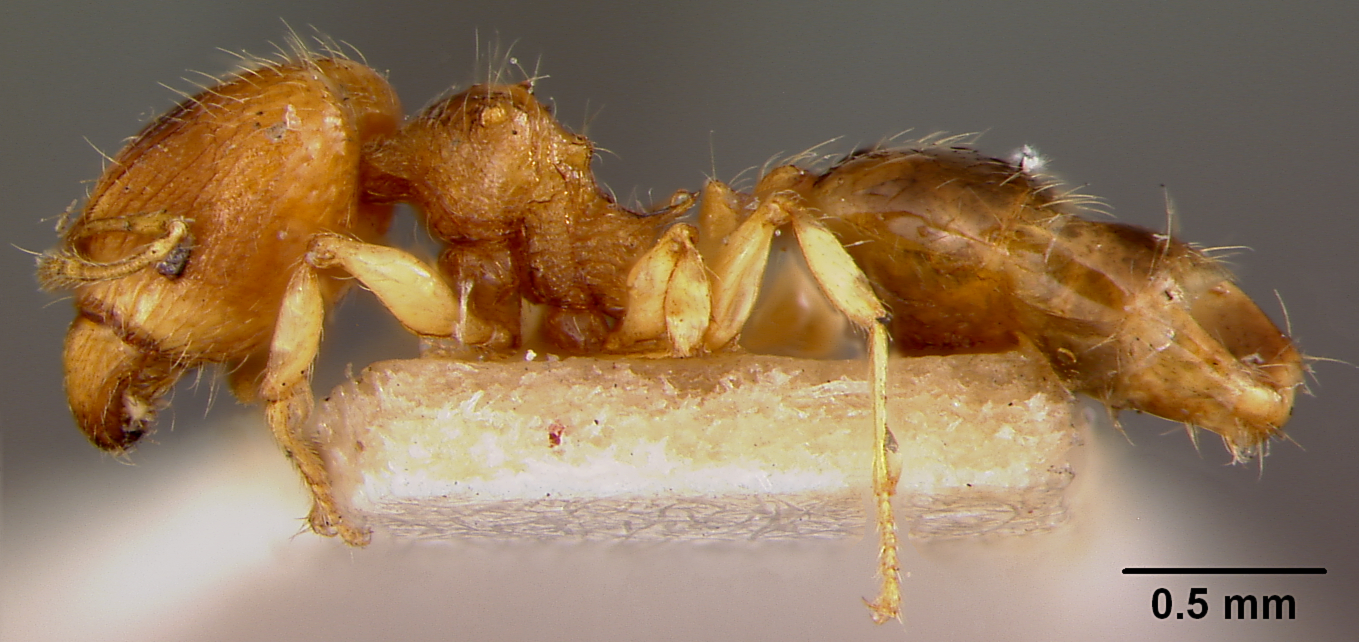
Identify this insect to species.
Pheidole onifera
